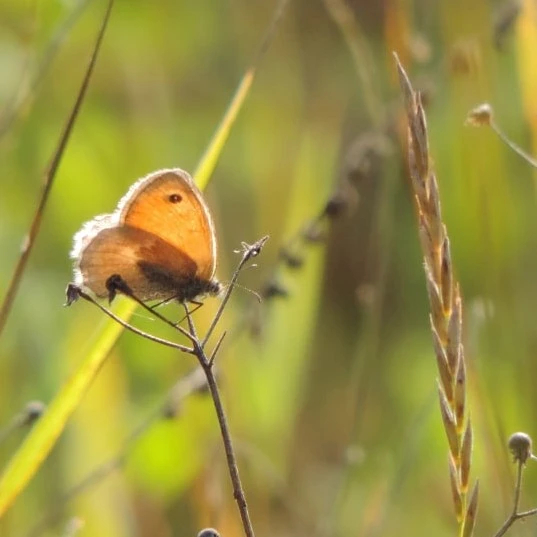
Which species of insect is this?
Coenonympha pamphilus
